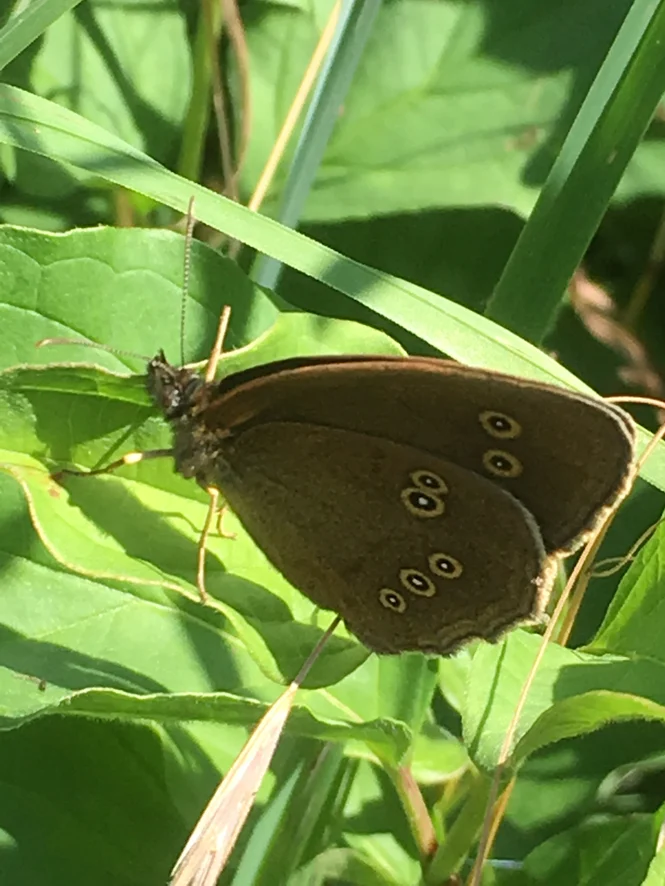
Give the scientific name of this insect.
Aphantopus hyperantus
